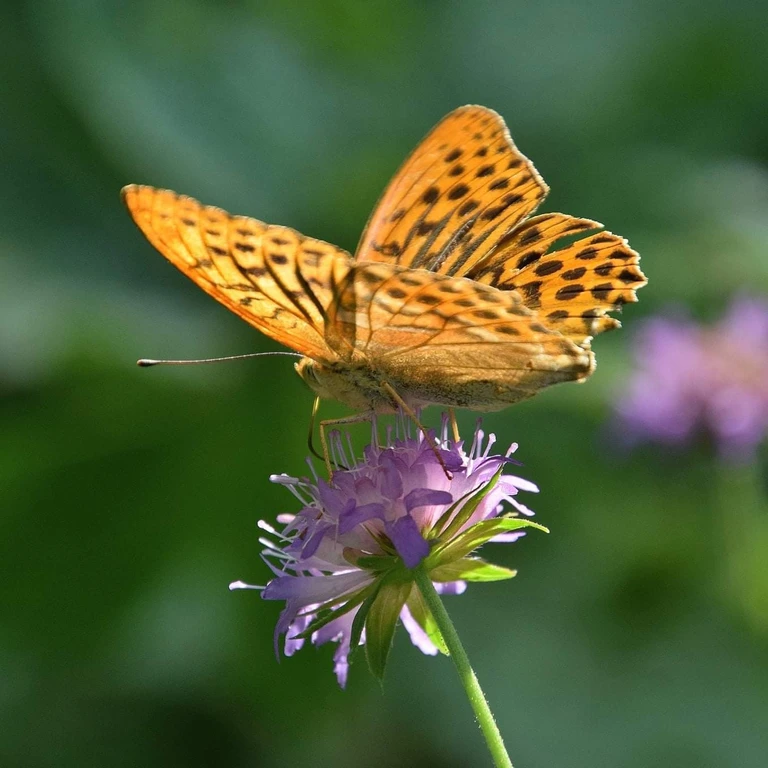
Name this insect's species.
Argynnis paphia
